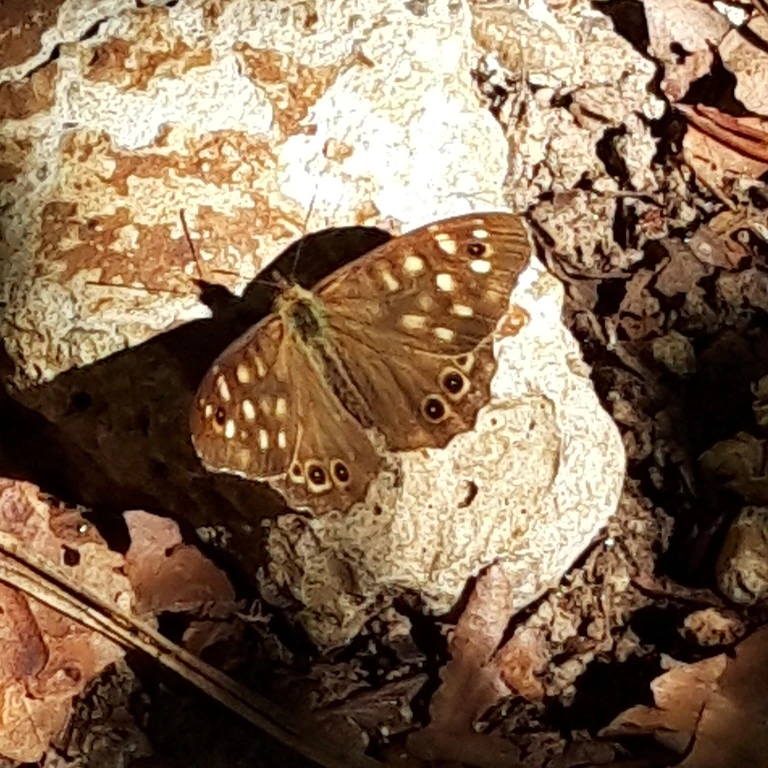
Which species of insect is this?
Pararge aegeria
